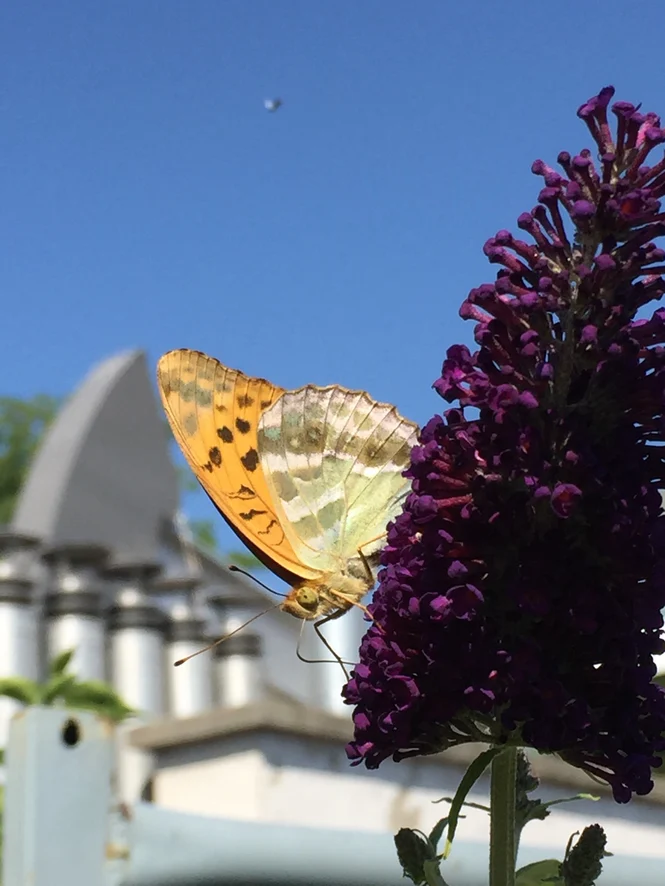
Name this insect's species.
Argynnis paphia
